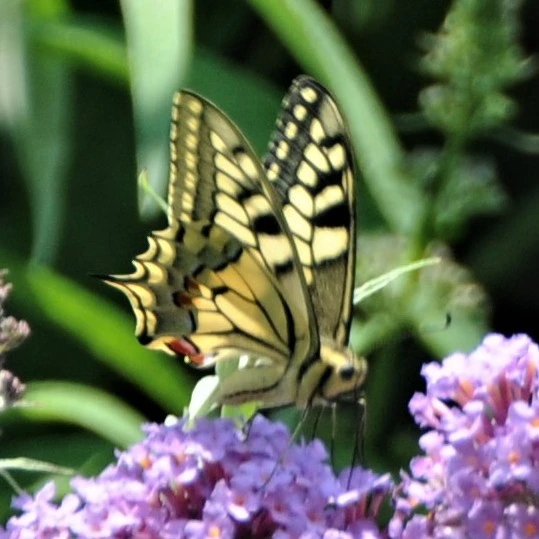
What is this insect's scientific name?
Papilio machaon
